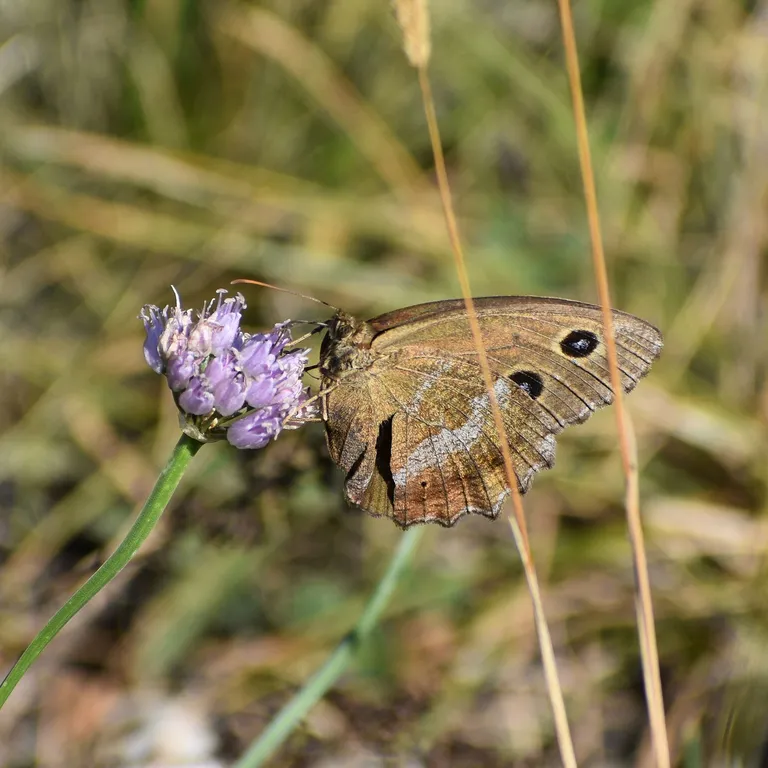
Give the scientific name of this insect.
Minois dryas
